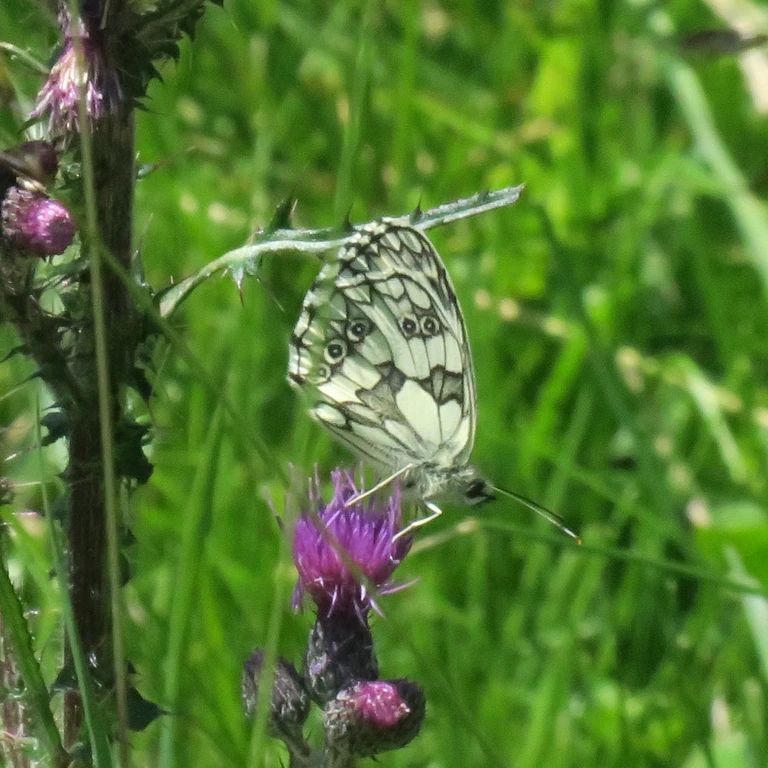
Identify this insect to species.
Melanargia galathea
